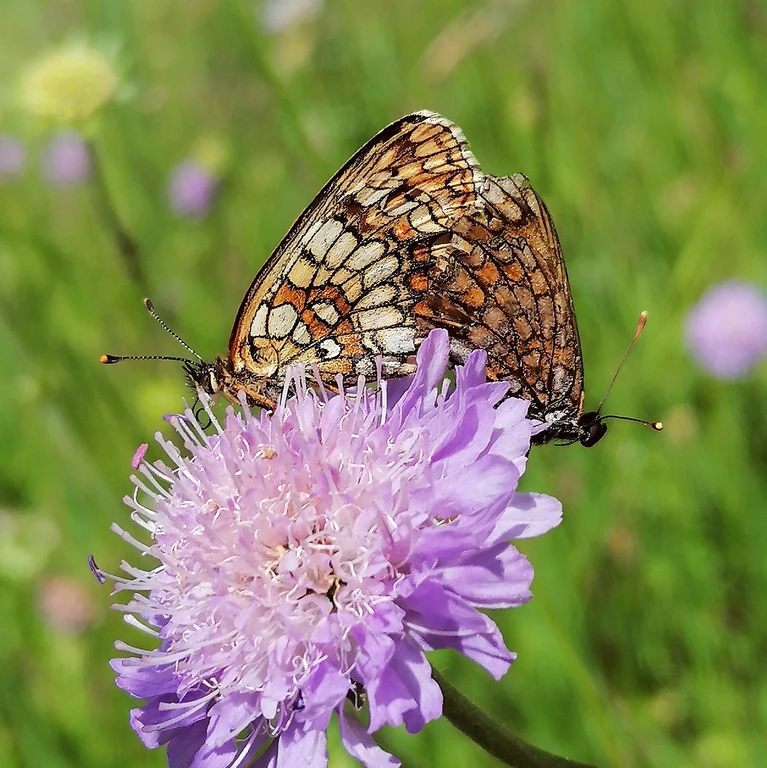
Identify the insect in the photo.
Melitaea athalia
